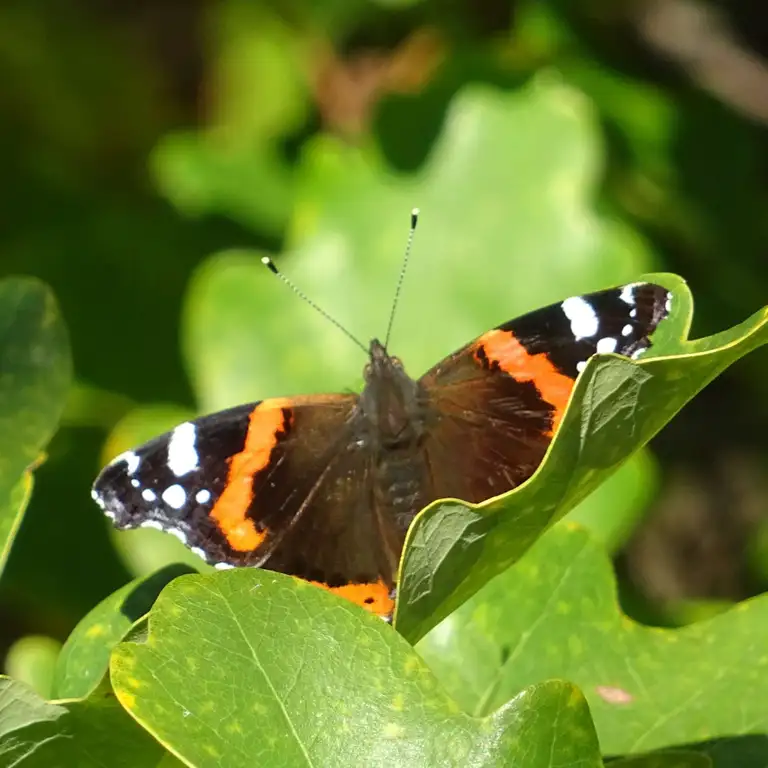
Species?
Vanessa atalanta
